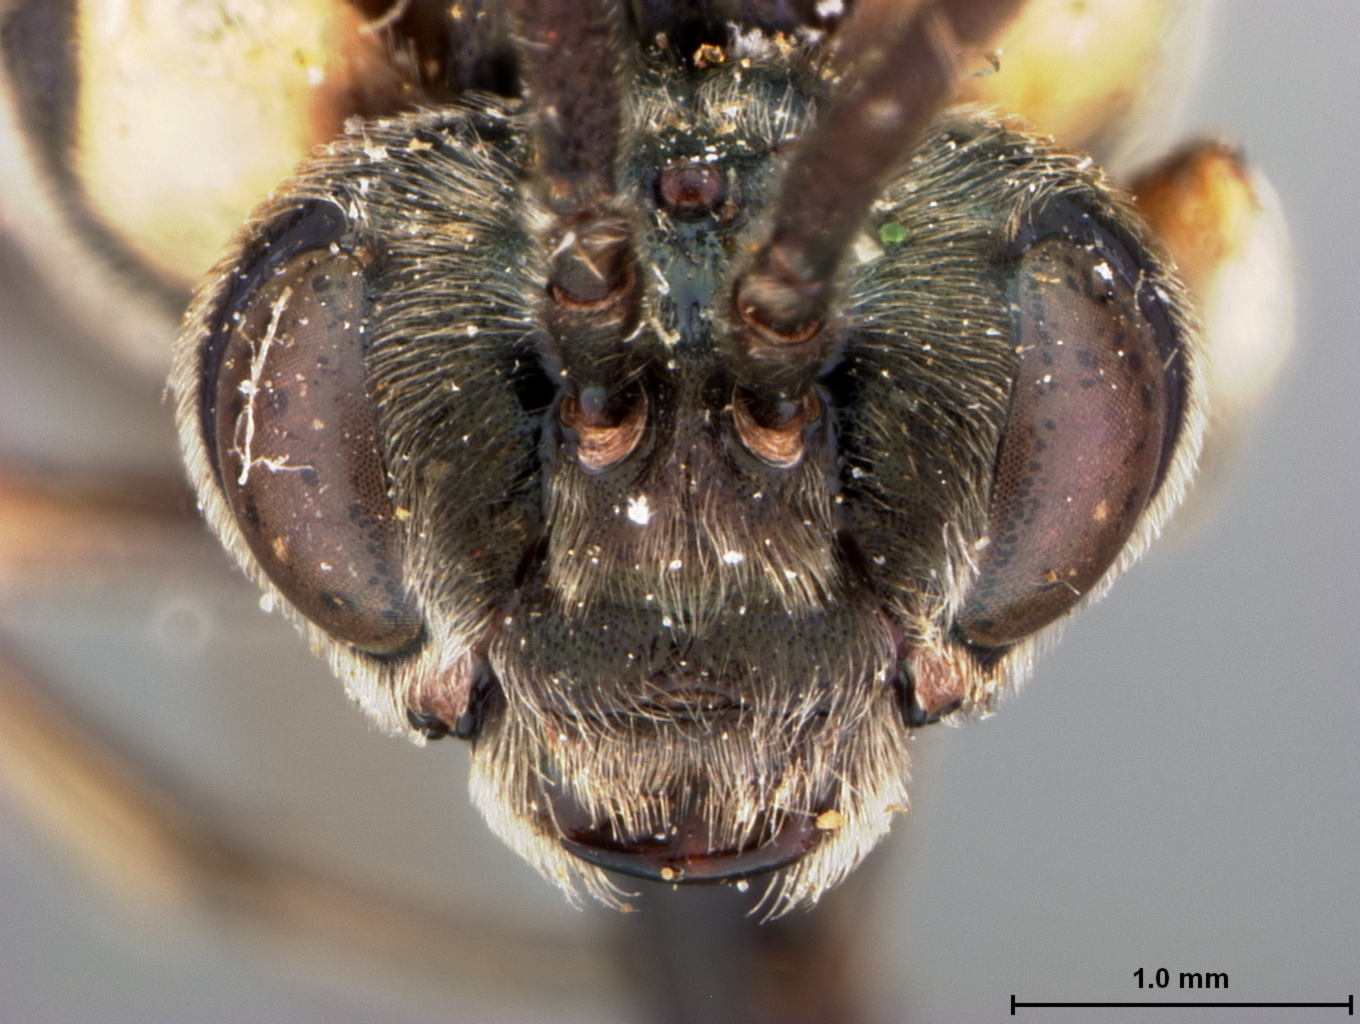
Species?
Neoptilia mexicana
